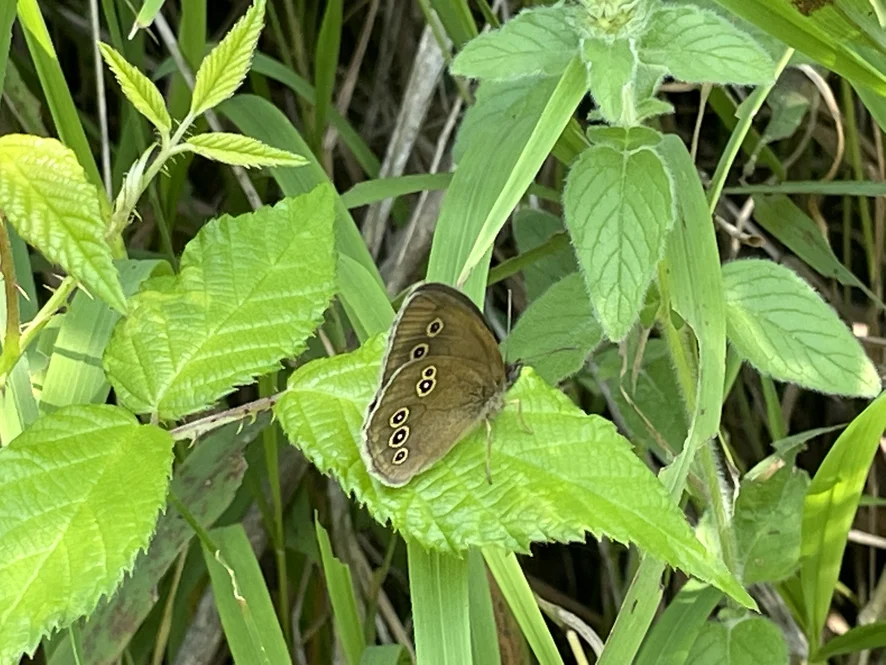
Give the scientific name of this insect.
Aphantopus hyperantus
